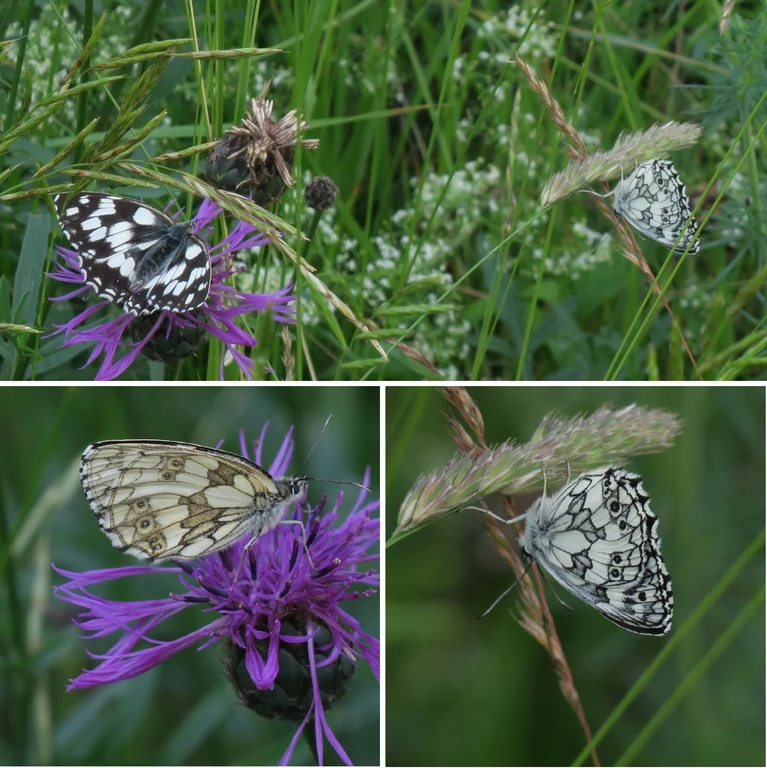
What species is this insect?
Melanargia galathea
